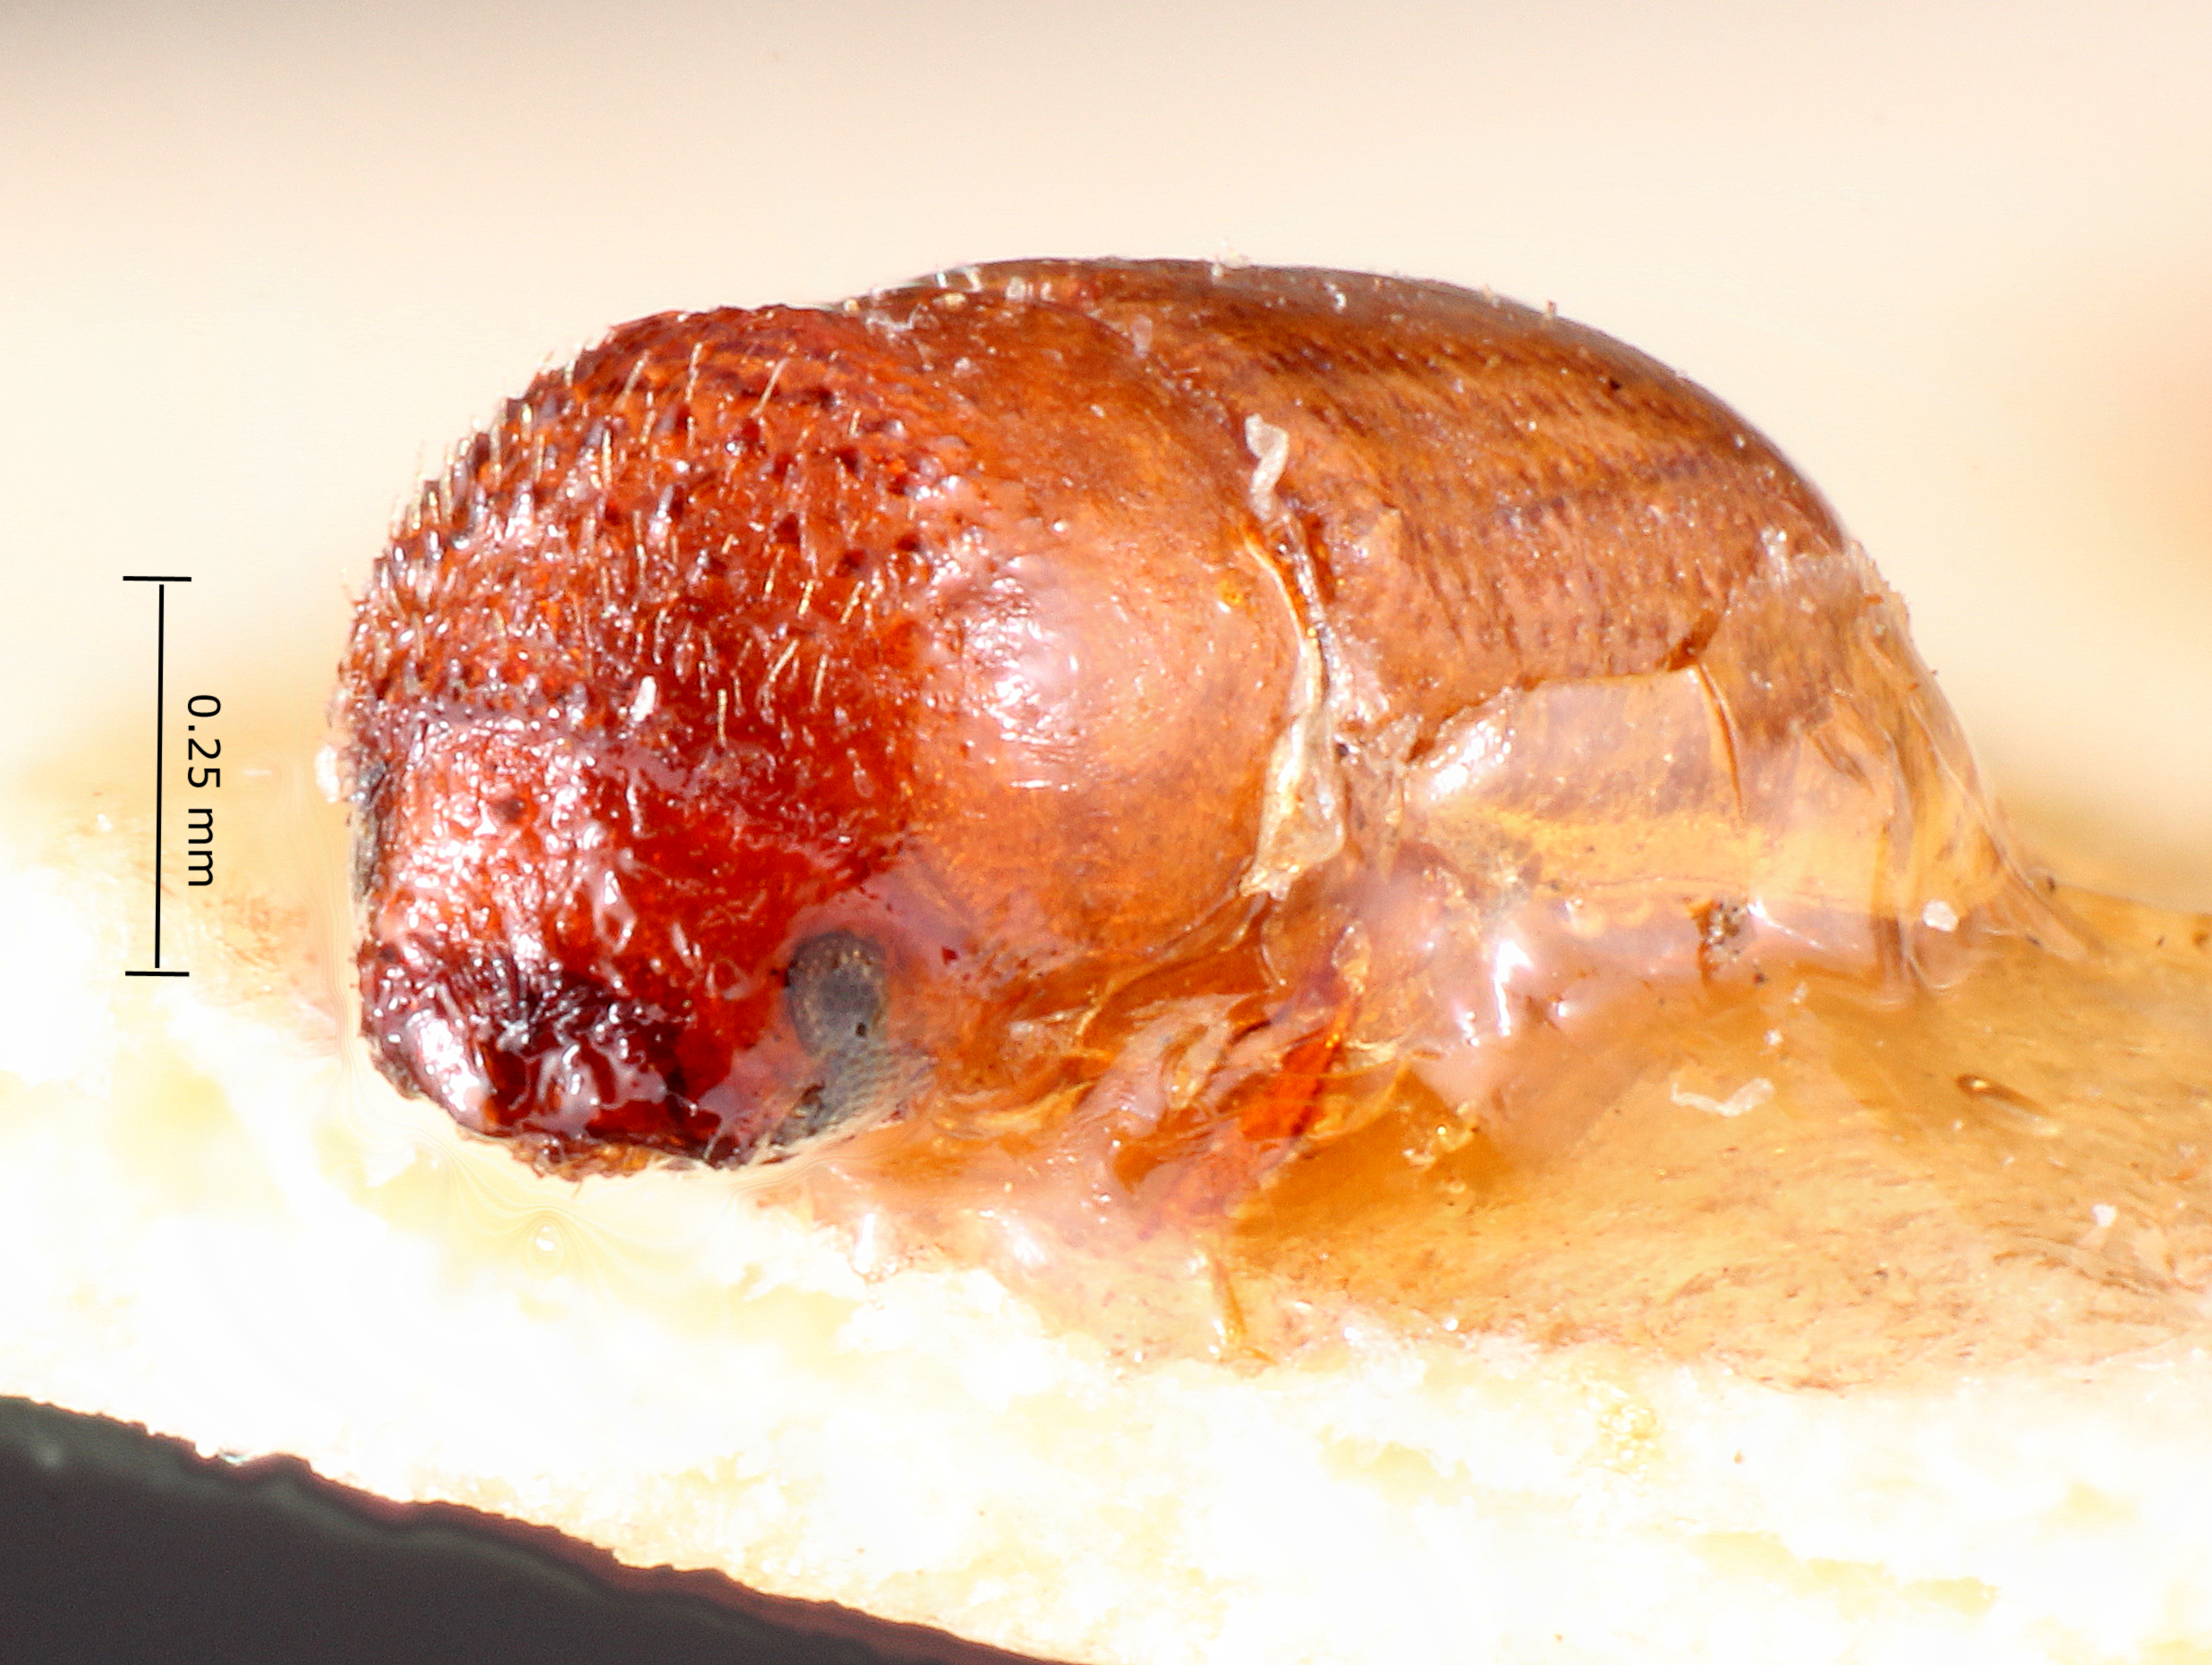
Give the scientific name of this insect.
Cryptocarenus carabicus
